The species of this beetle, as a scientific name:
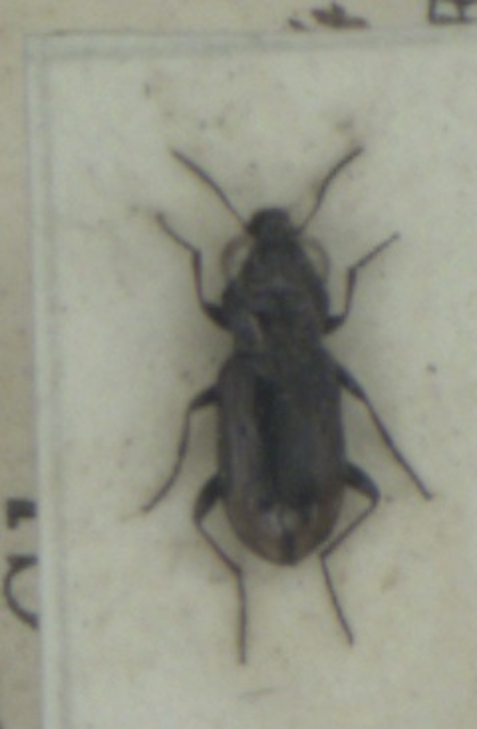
Notiophilus biguttatus
